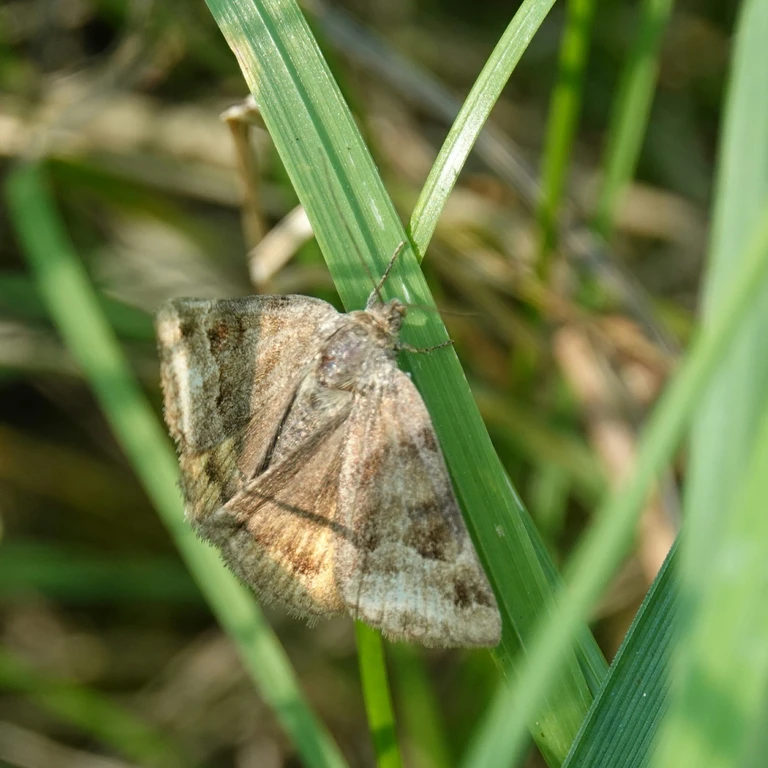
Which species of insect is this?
Euclidia glyphica
